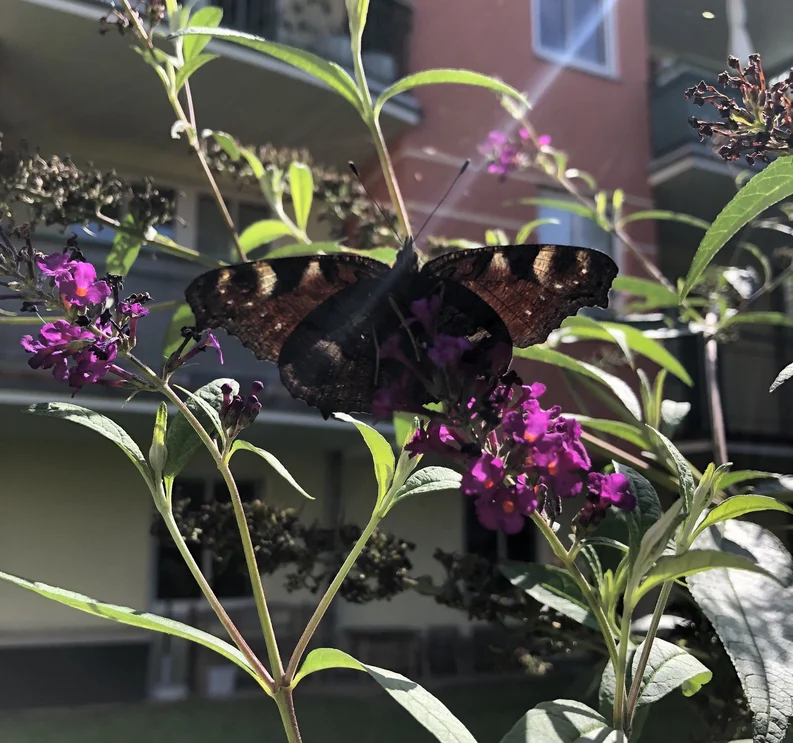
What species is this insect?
Aglais io
